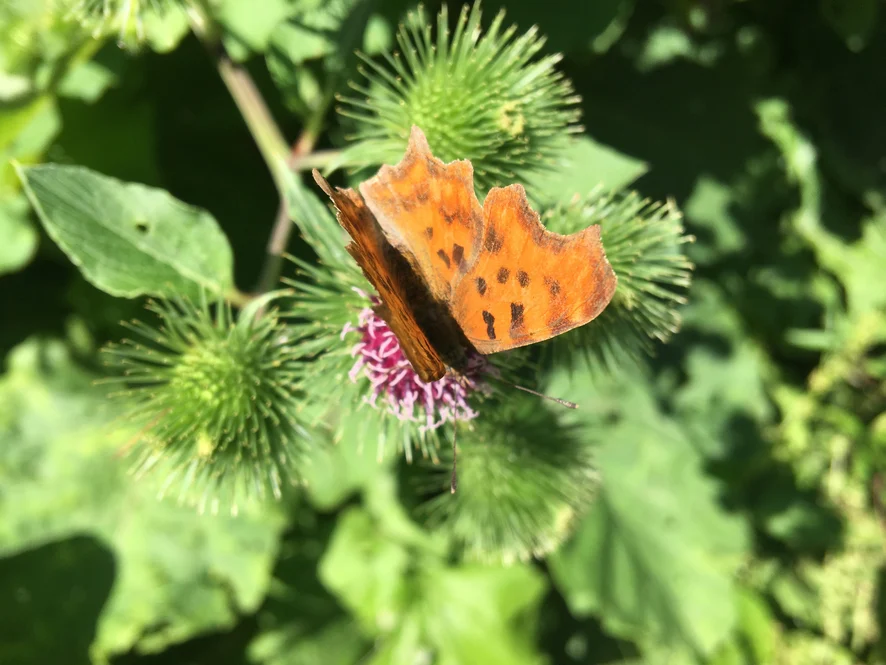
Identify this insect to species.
Polygonia c-album
